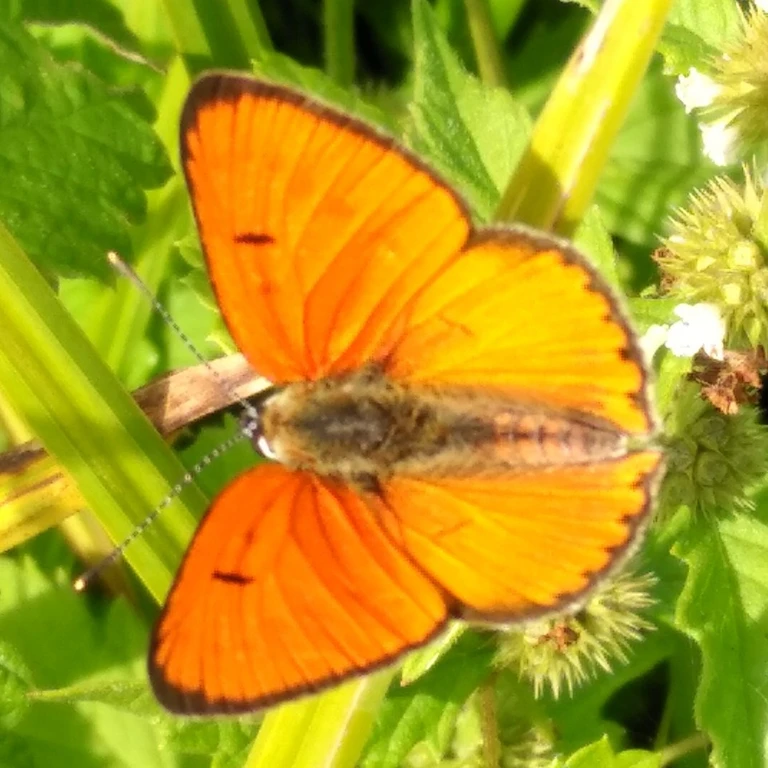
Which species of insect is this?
Lycaena dispar
